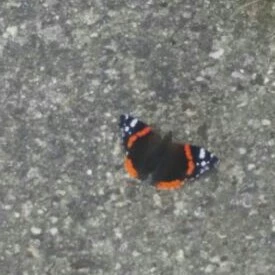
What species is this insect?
Vanessa atalanta
